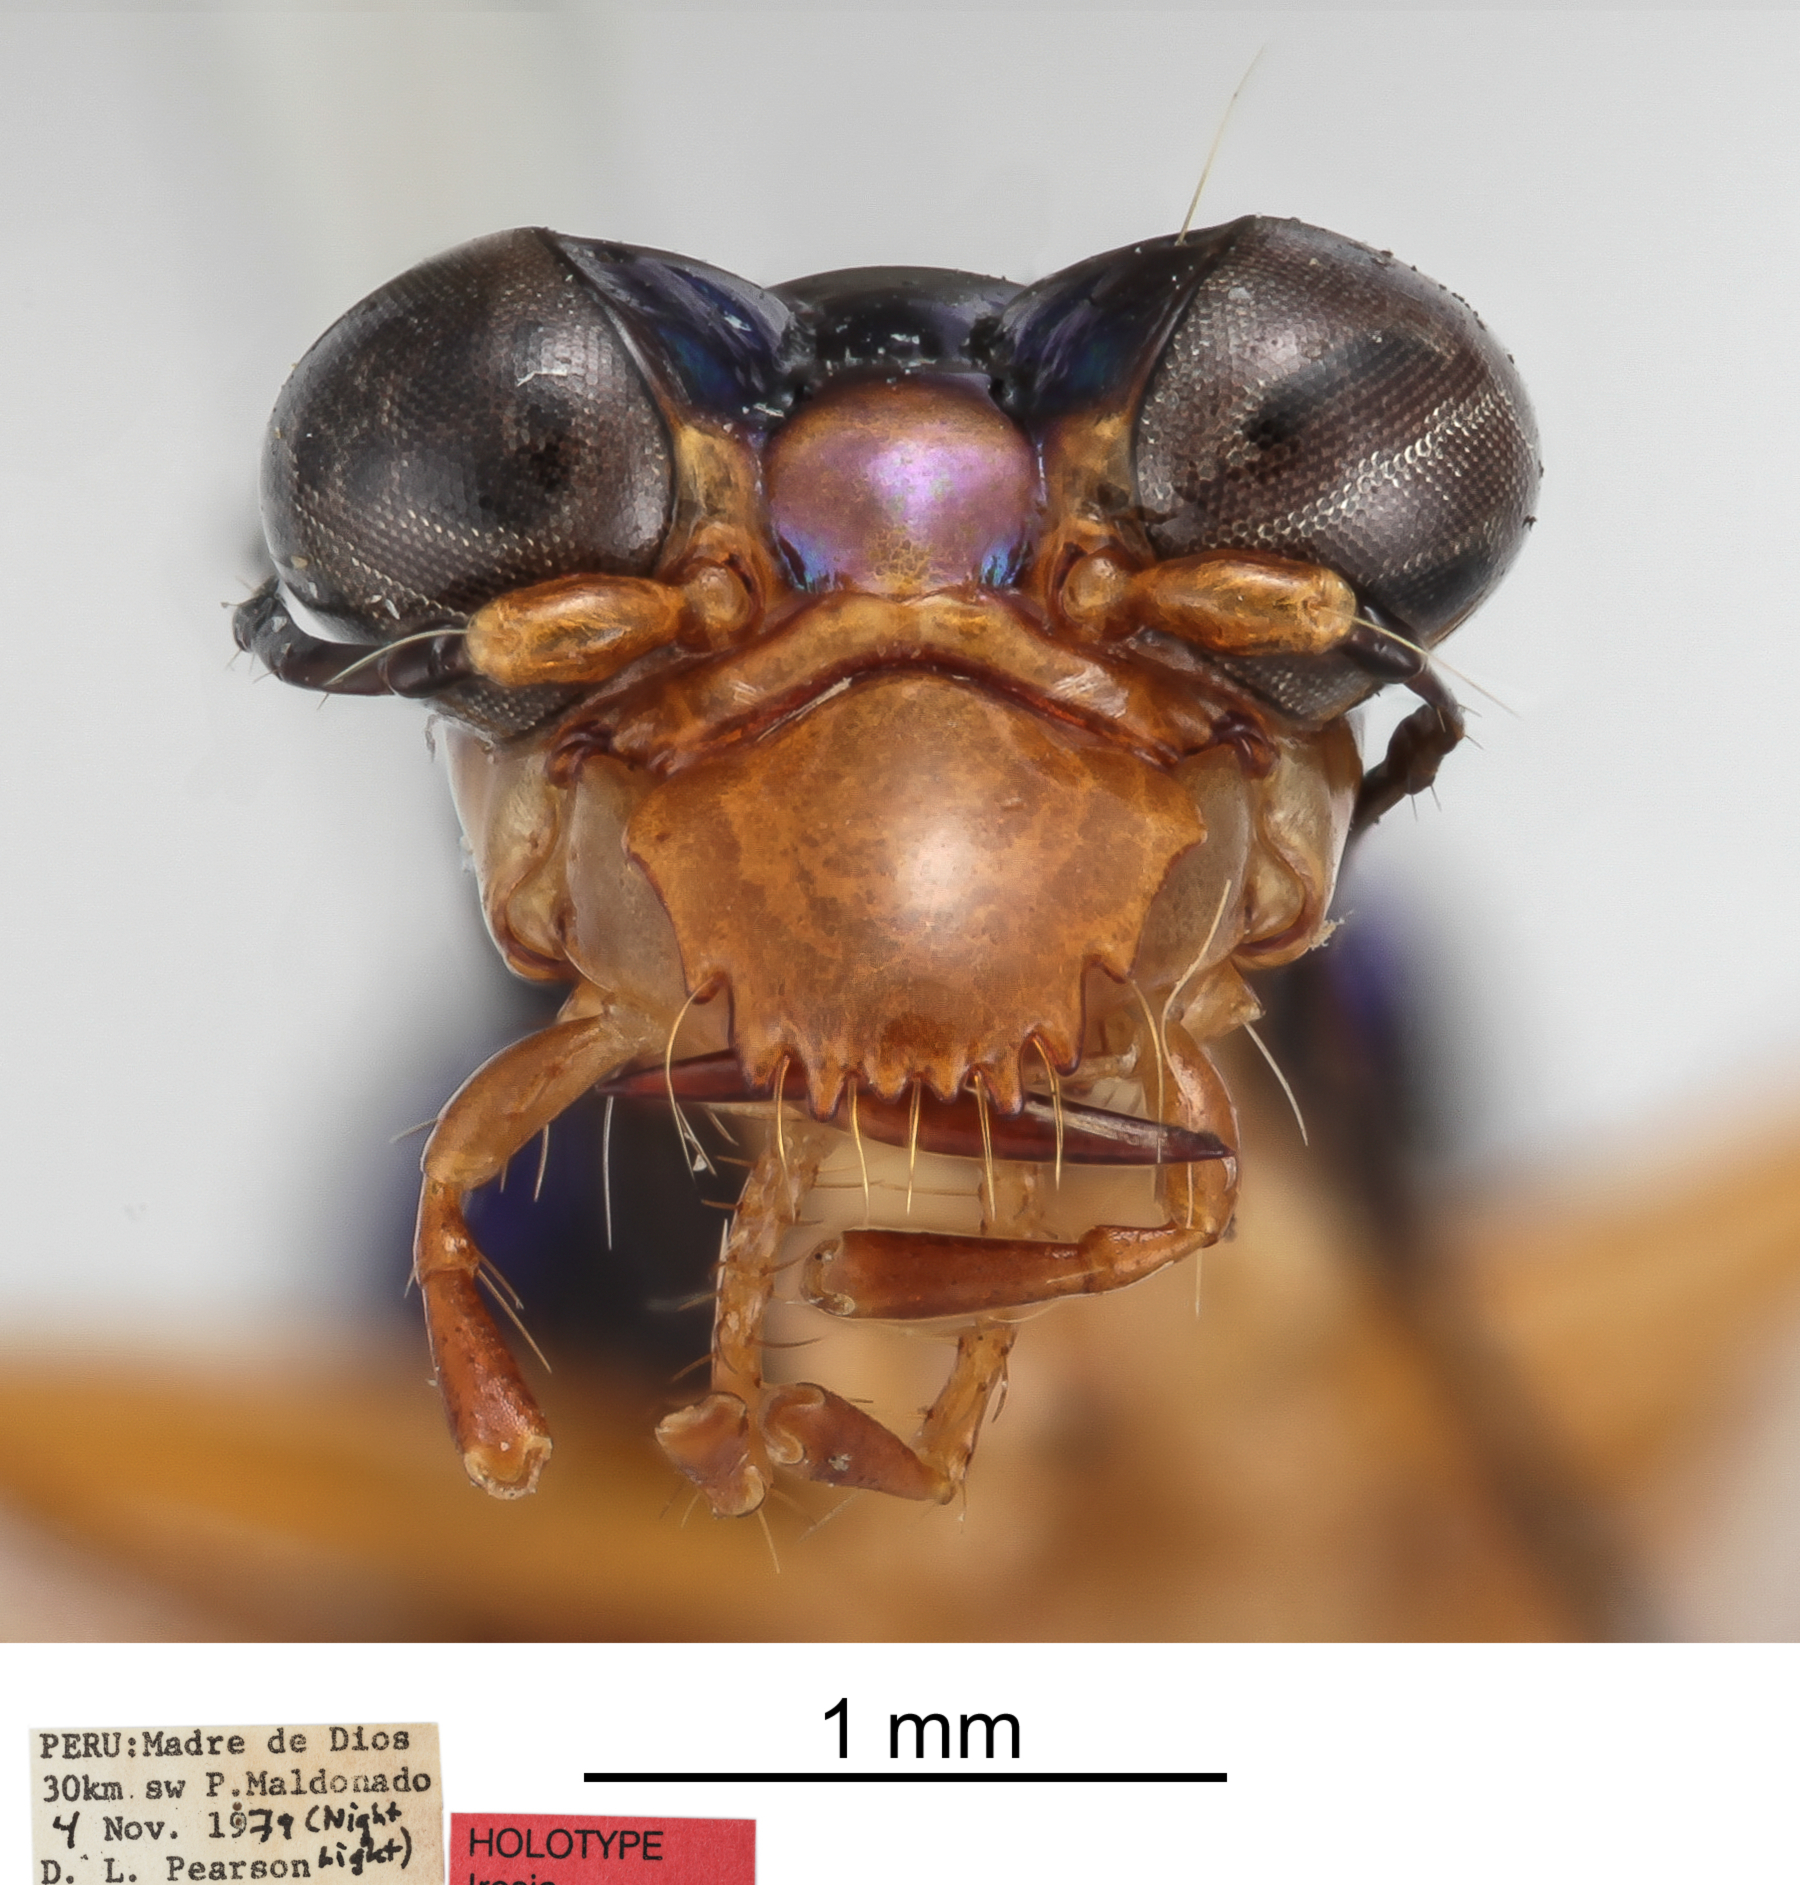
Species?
Iresia psyche
